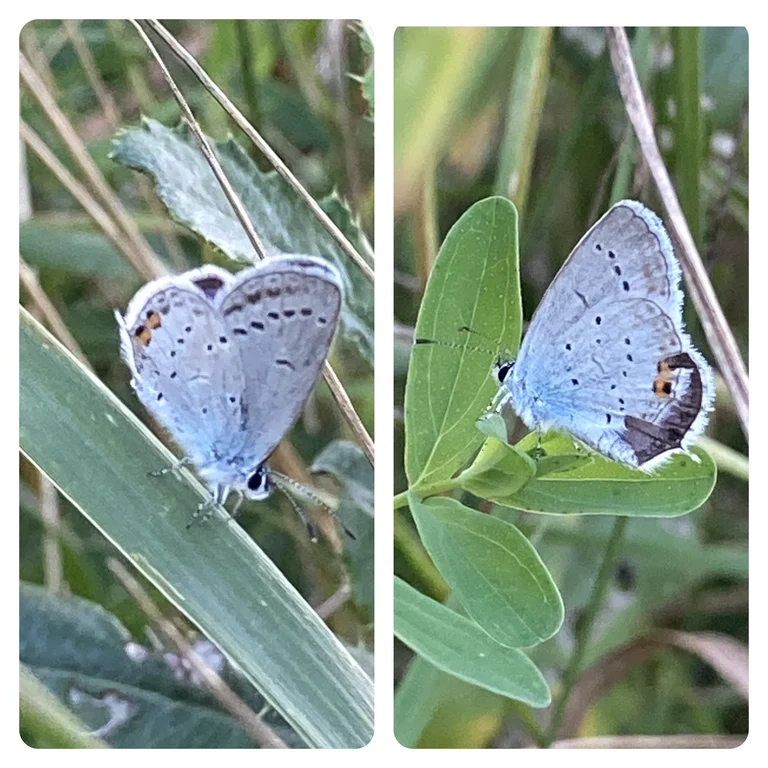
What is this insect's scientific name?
Cupido argiades (also Elkalyce argiades)
